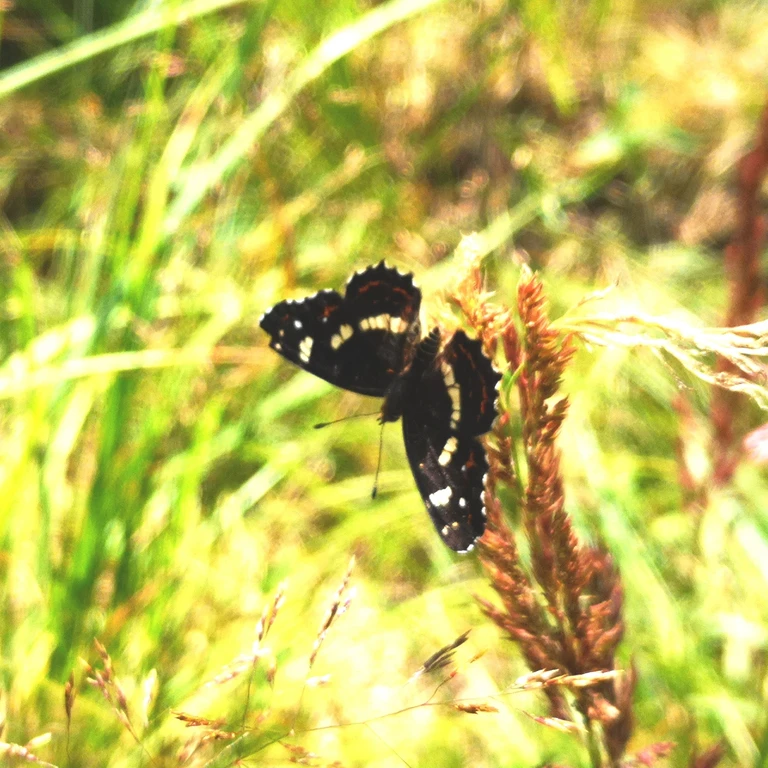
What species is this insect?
Araschnia levana
